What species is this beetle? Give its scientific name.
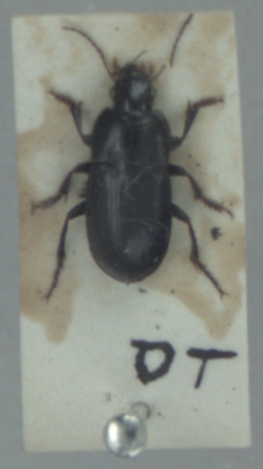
Harpalus anxius
